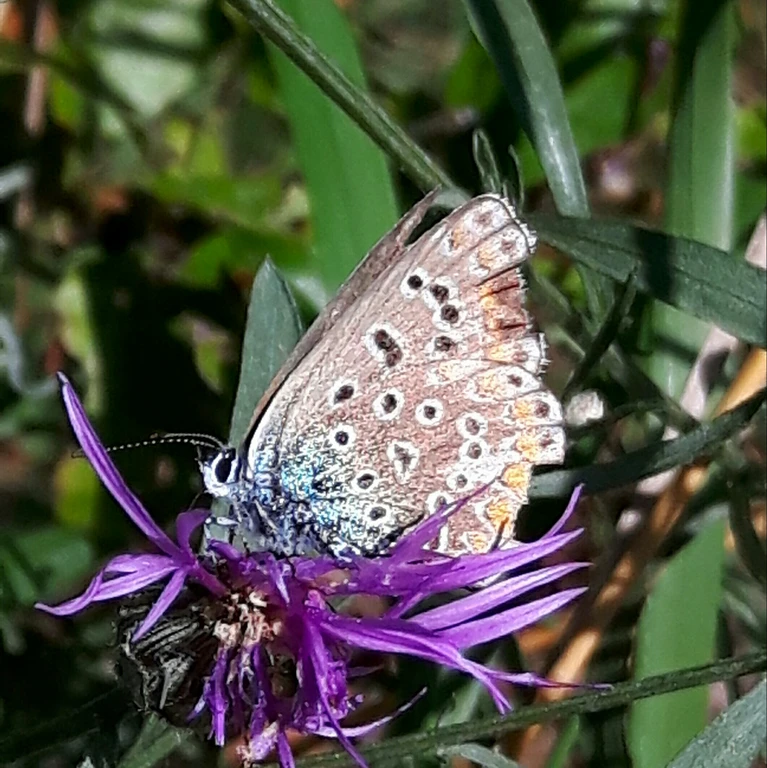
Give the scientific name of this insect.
Polyommatus icarus
